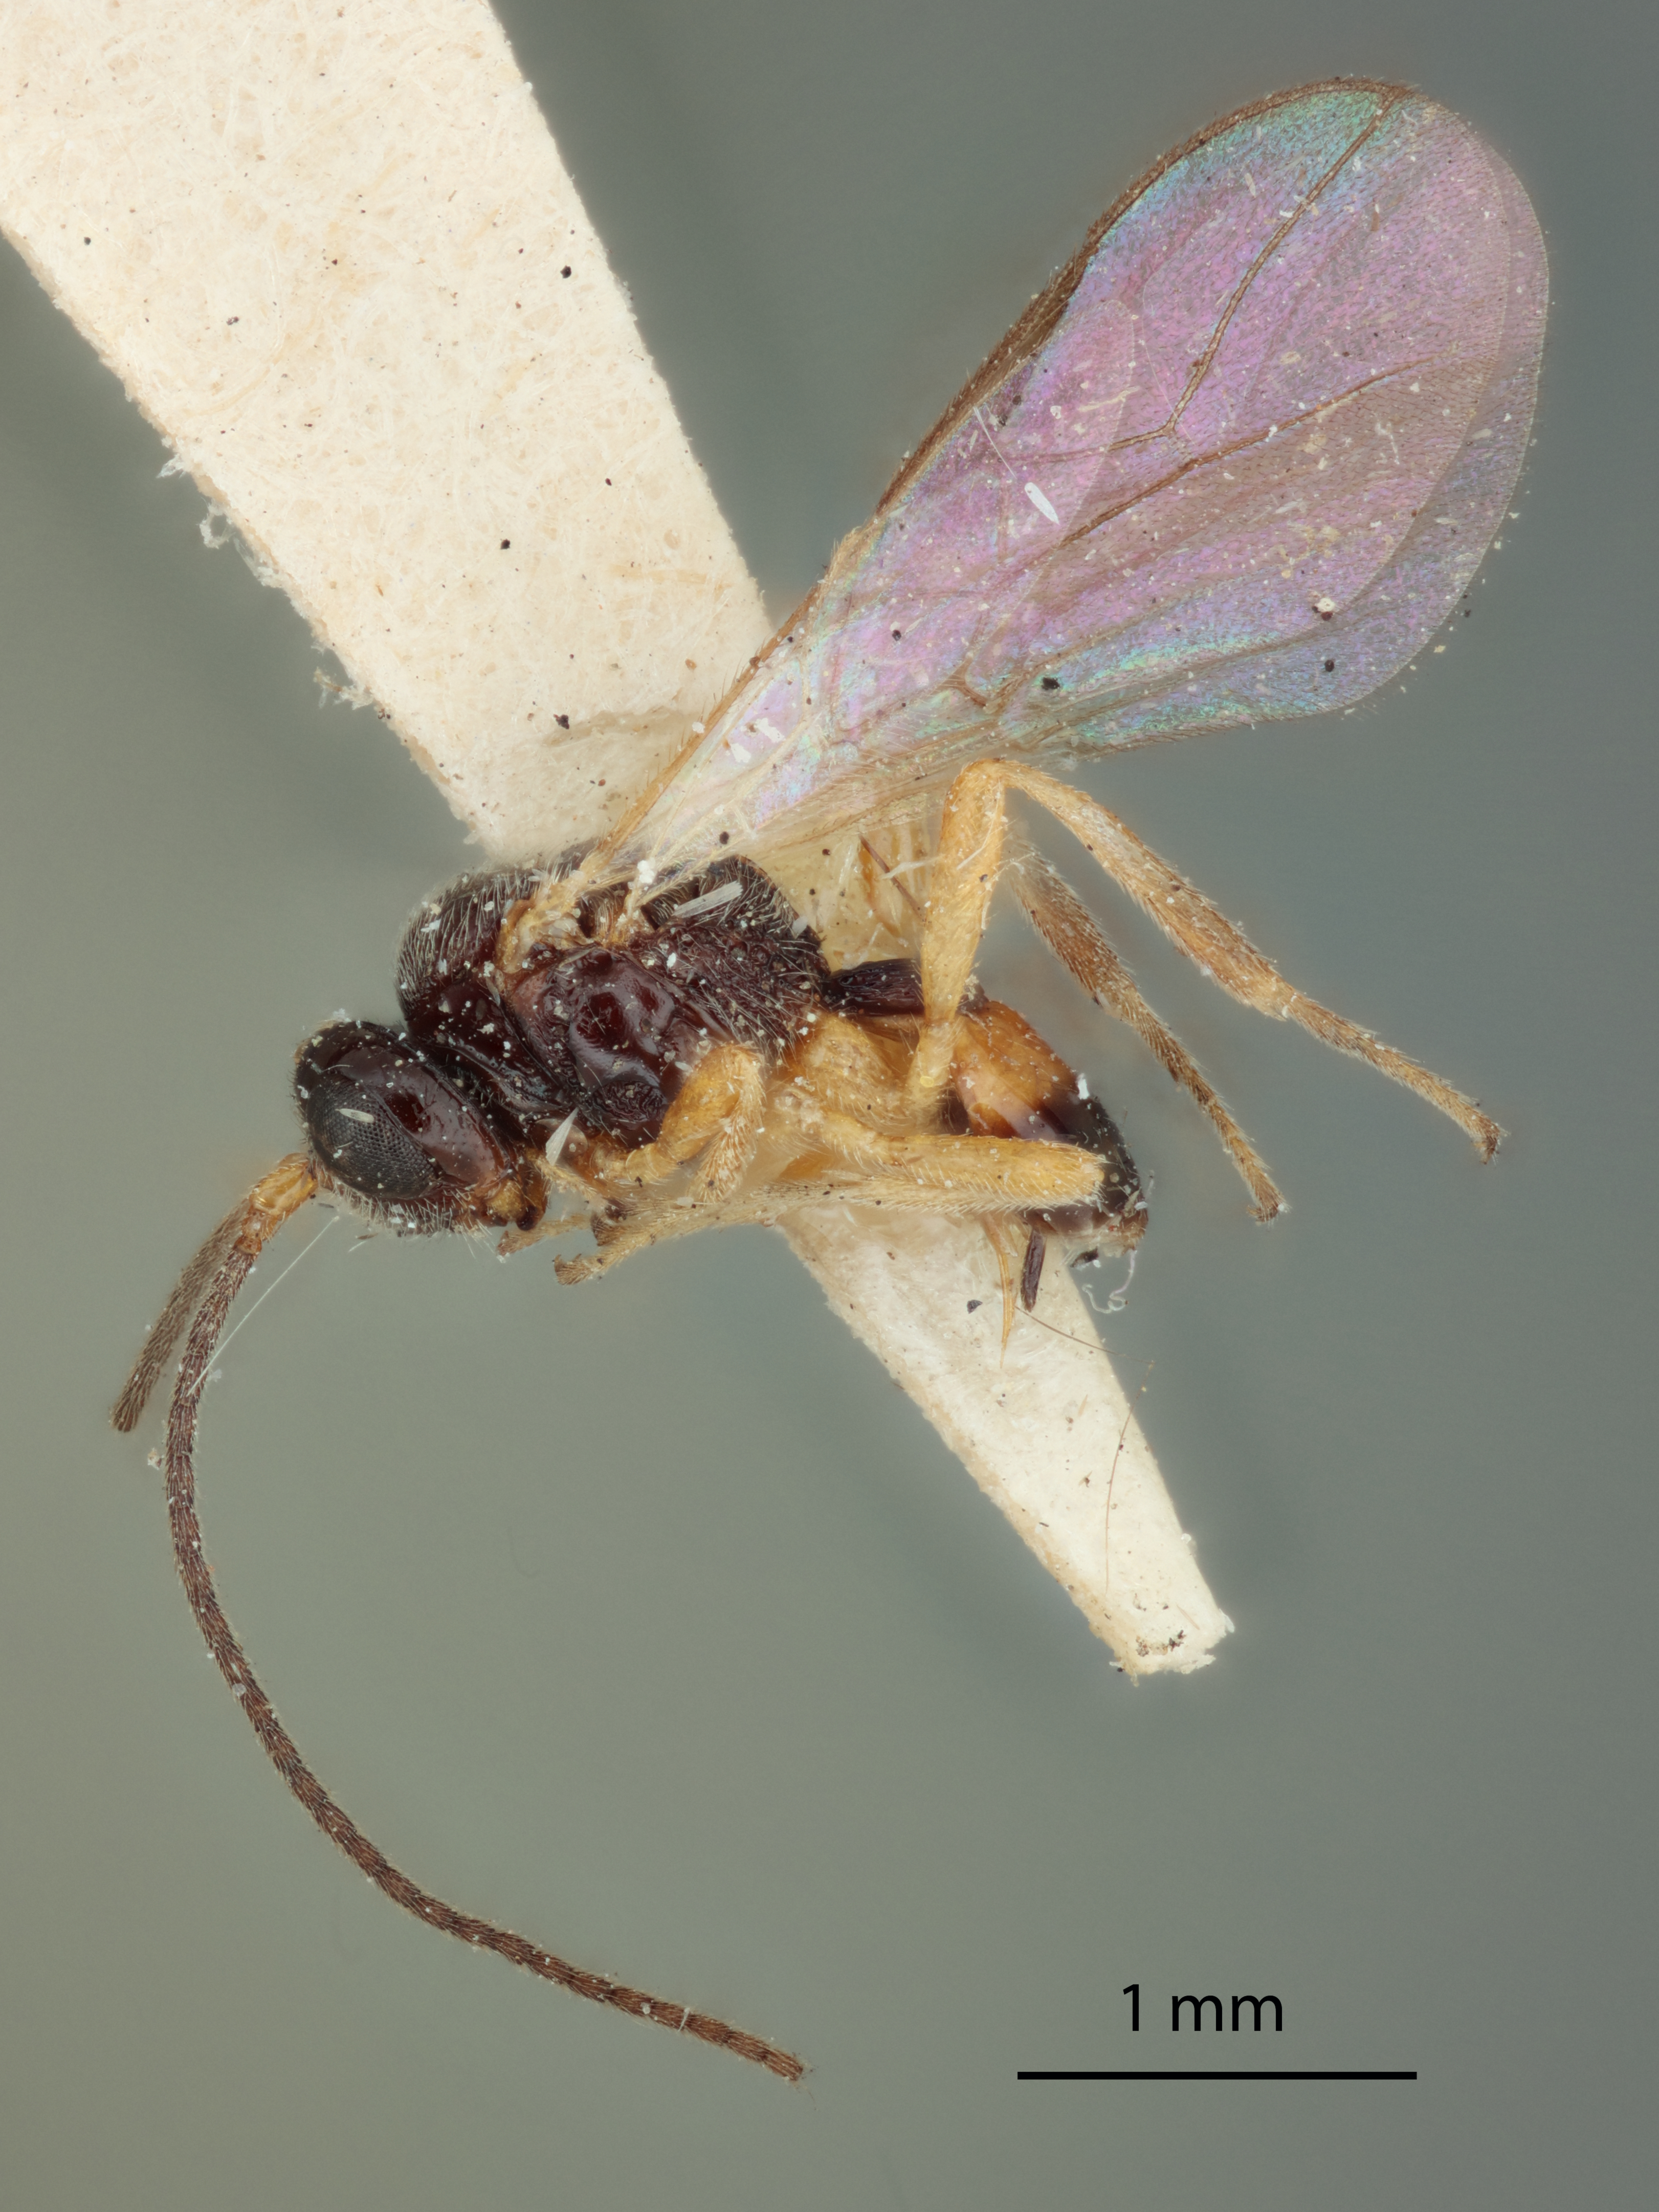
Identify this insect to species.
Opius rufocinctus
